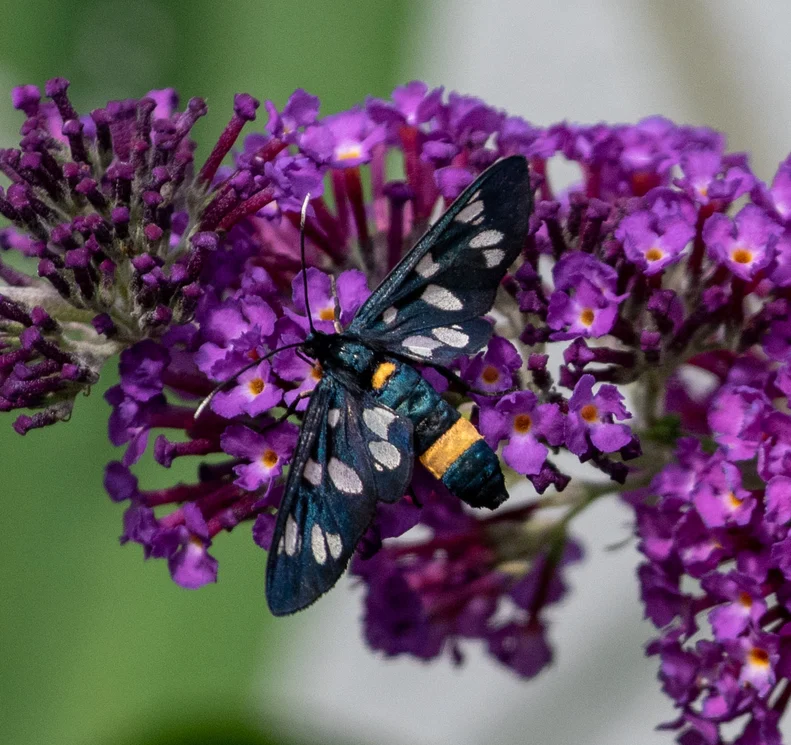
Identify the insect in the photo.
Amata phegea
